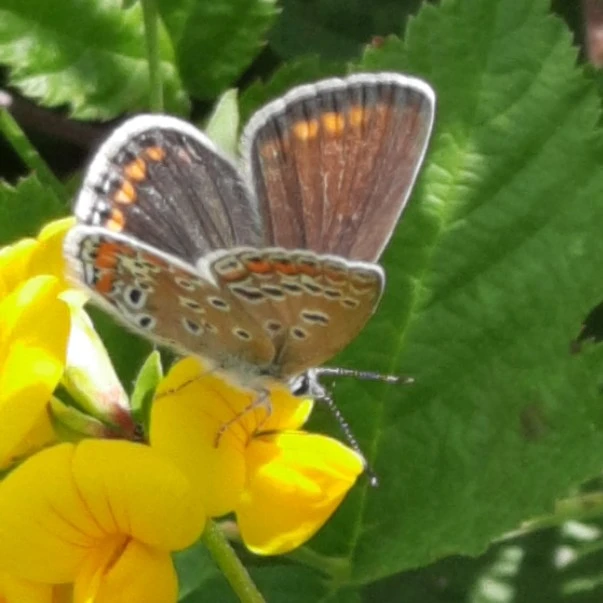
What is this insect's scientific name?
Polyommatus icarus
